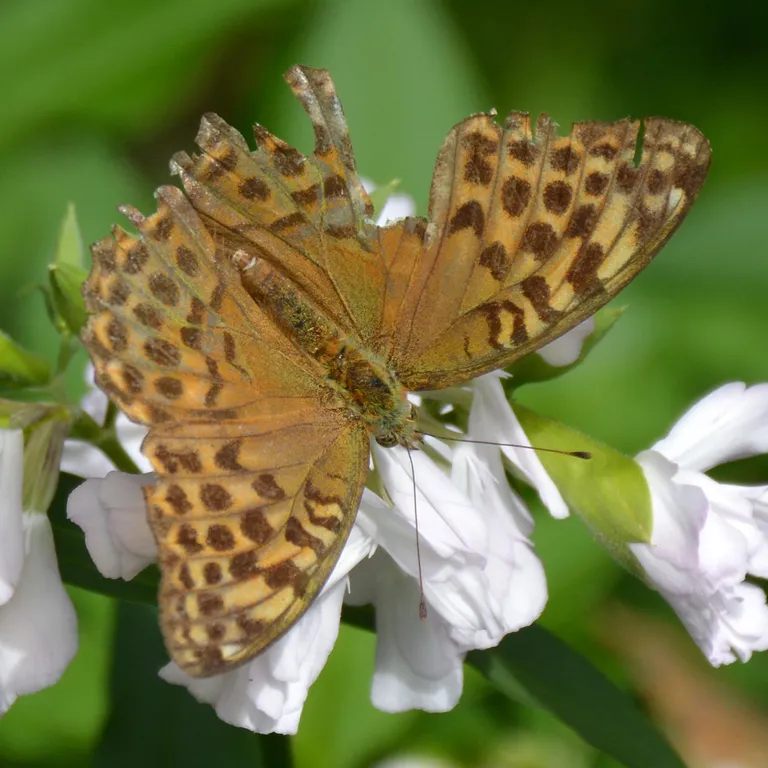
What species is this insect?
Argynnis paphia
